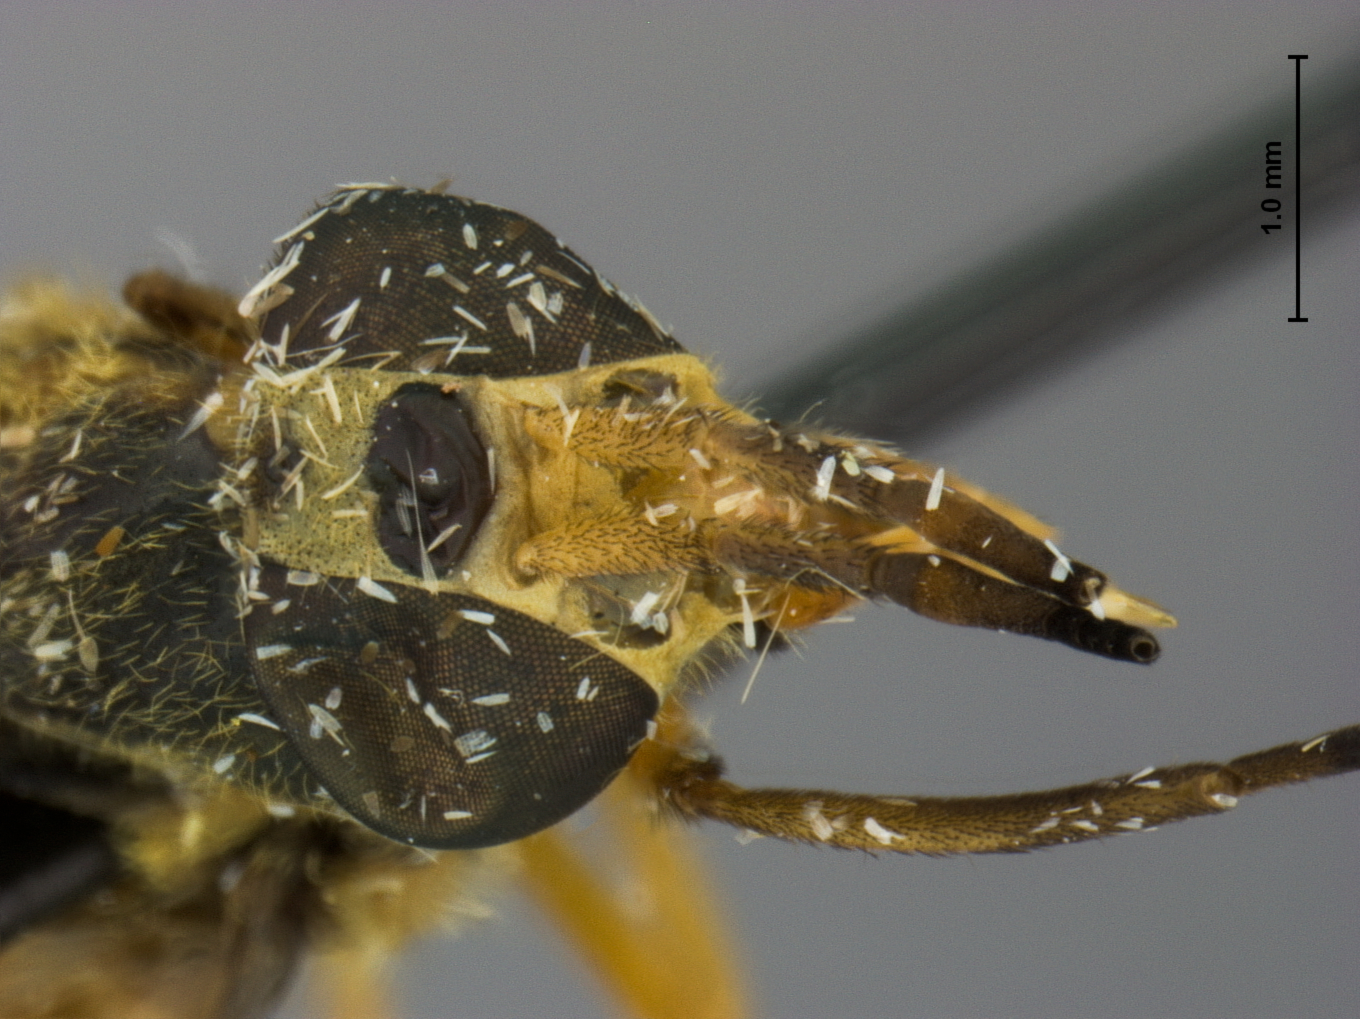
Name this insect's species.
Chrysops striatula
